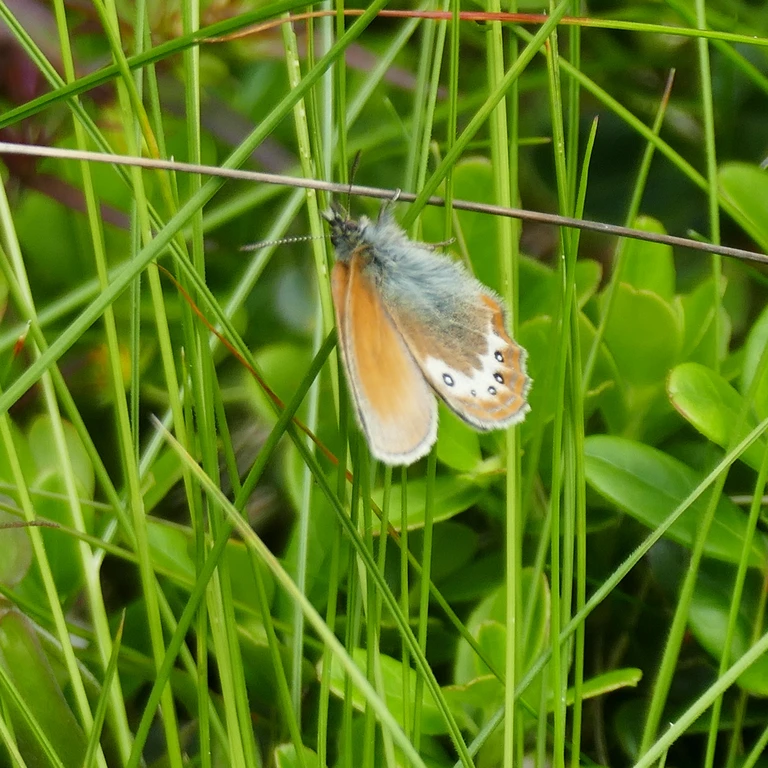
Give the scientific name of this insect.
Coenonympha gardetta
